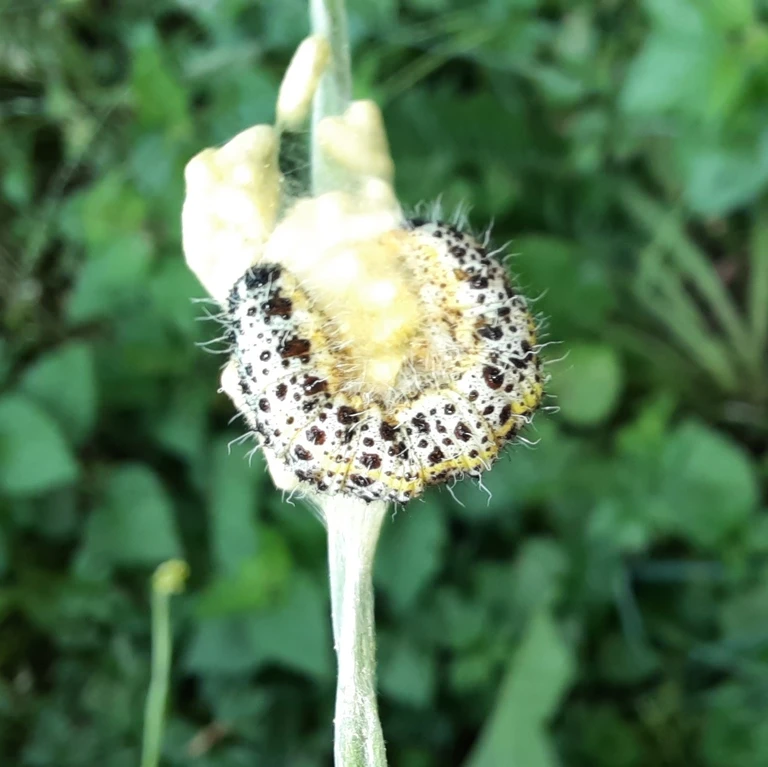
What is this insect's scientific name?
Pieris brassicae
